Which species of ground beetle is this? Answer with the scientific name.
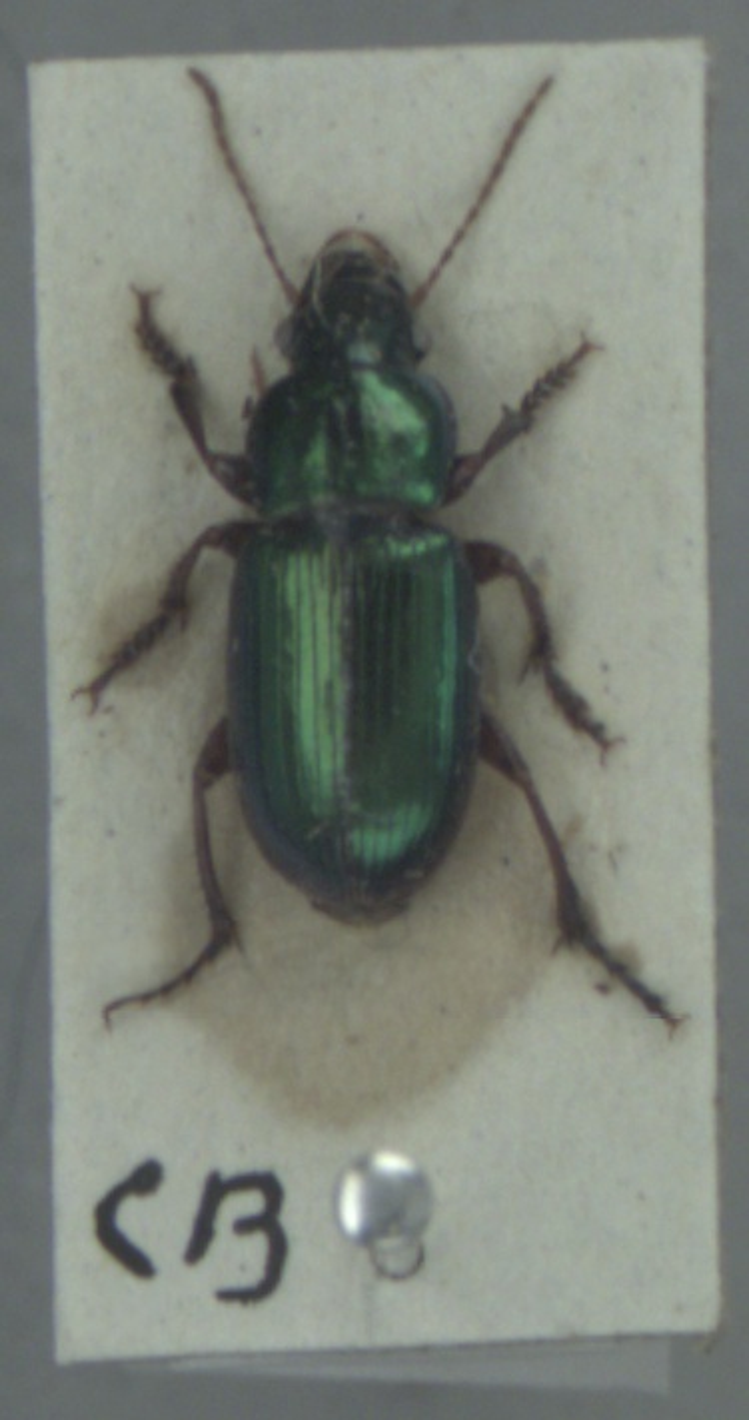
Harpalus affinis
